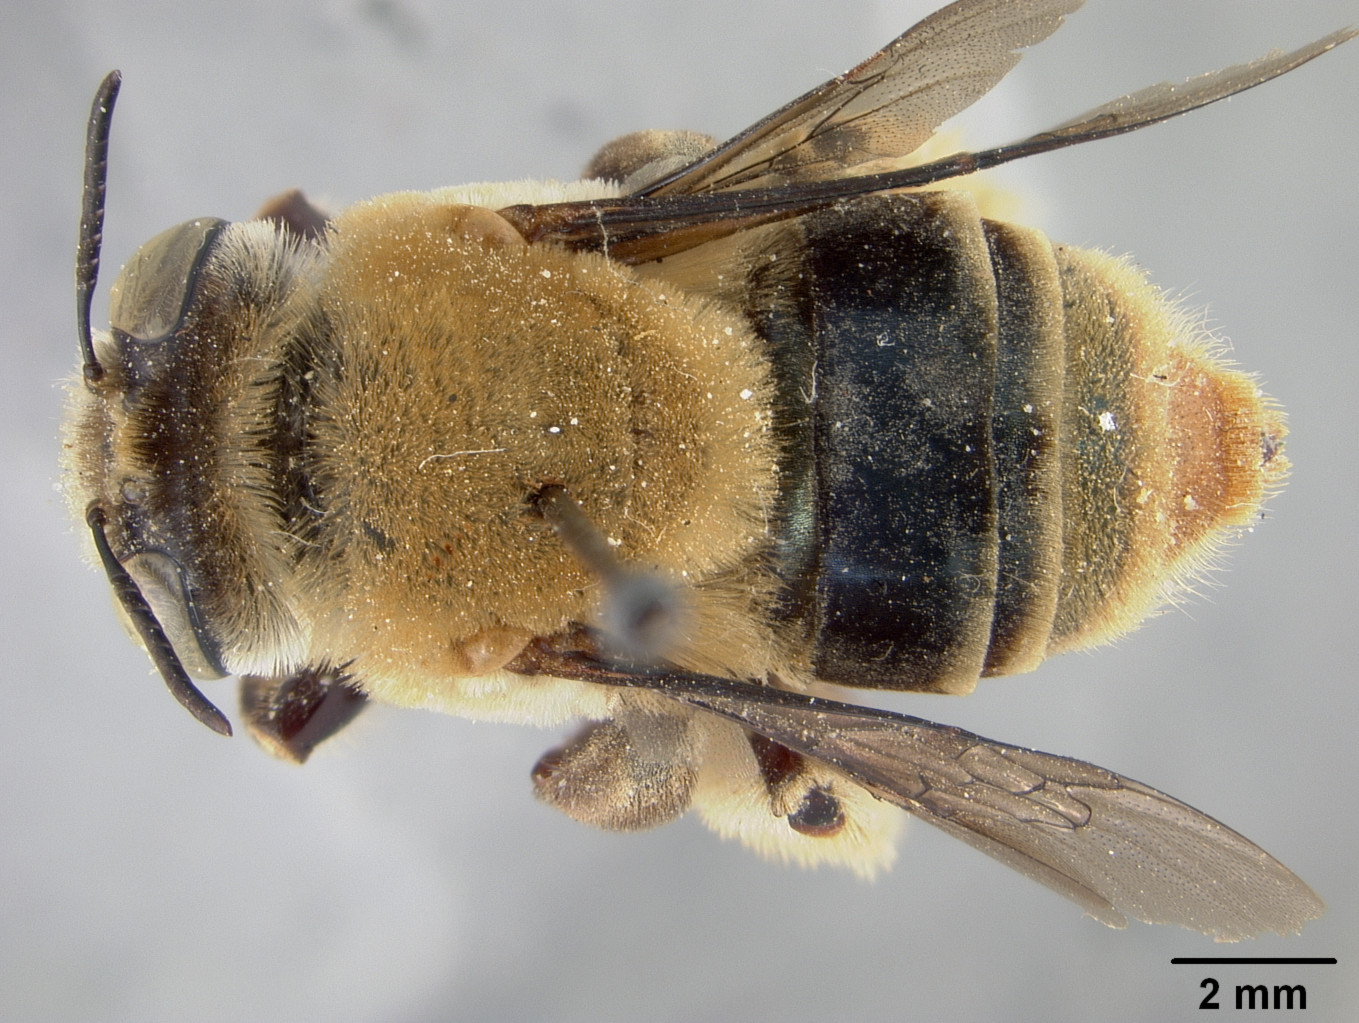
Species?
Centris adani
